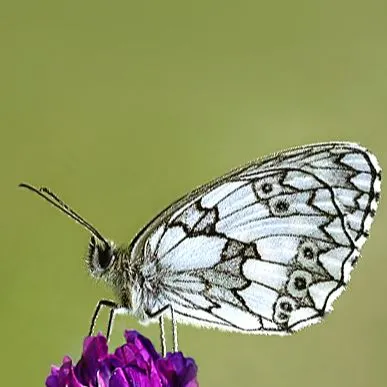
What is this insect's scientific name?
Melanargia galathea
